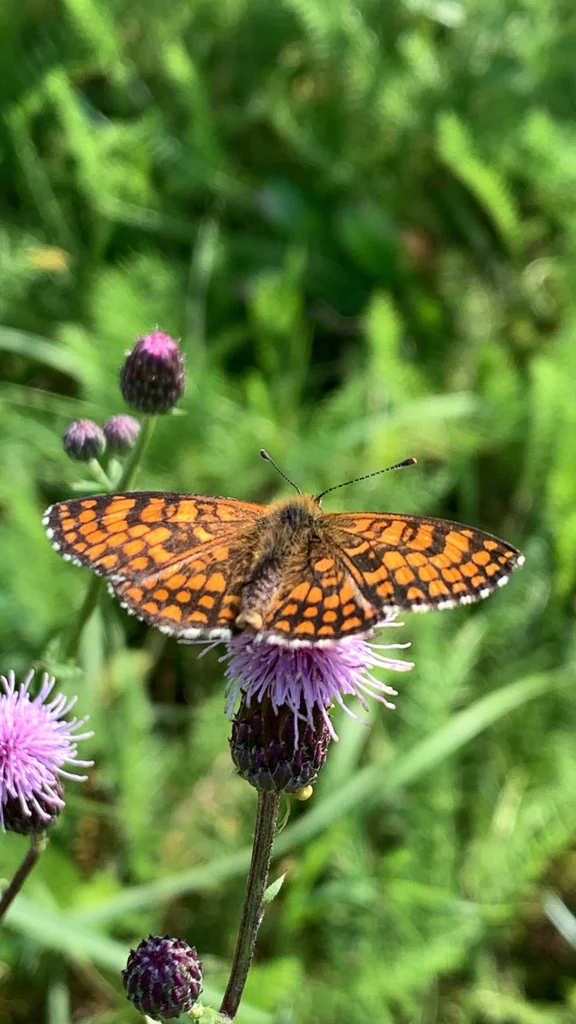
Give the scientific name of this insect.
Melitaea athalia
